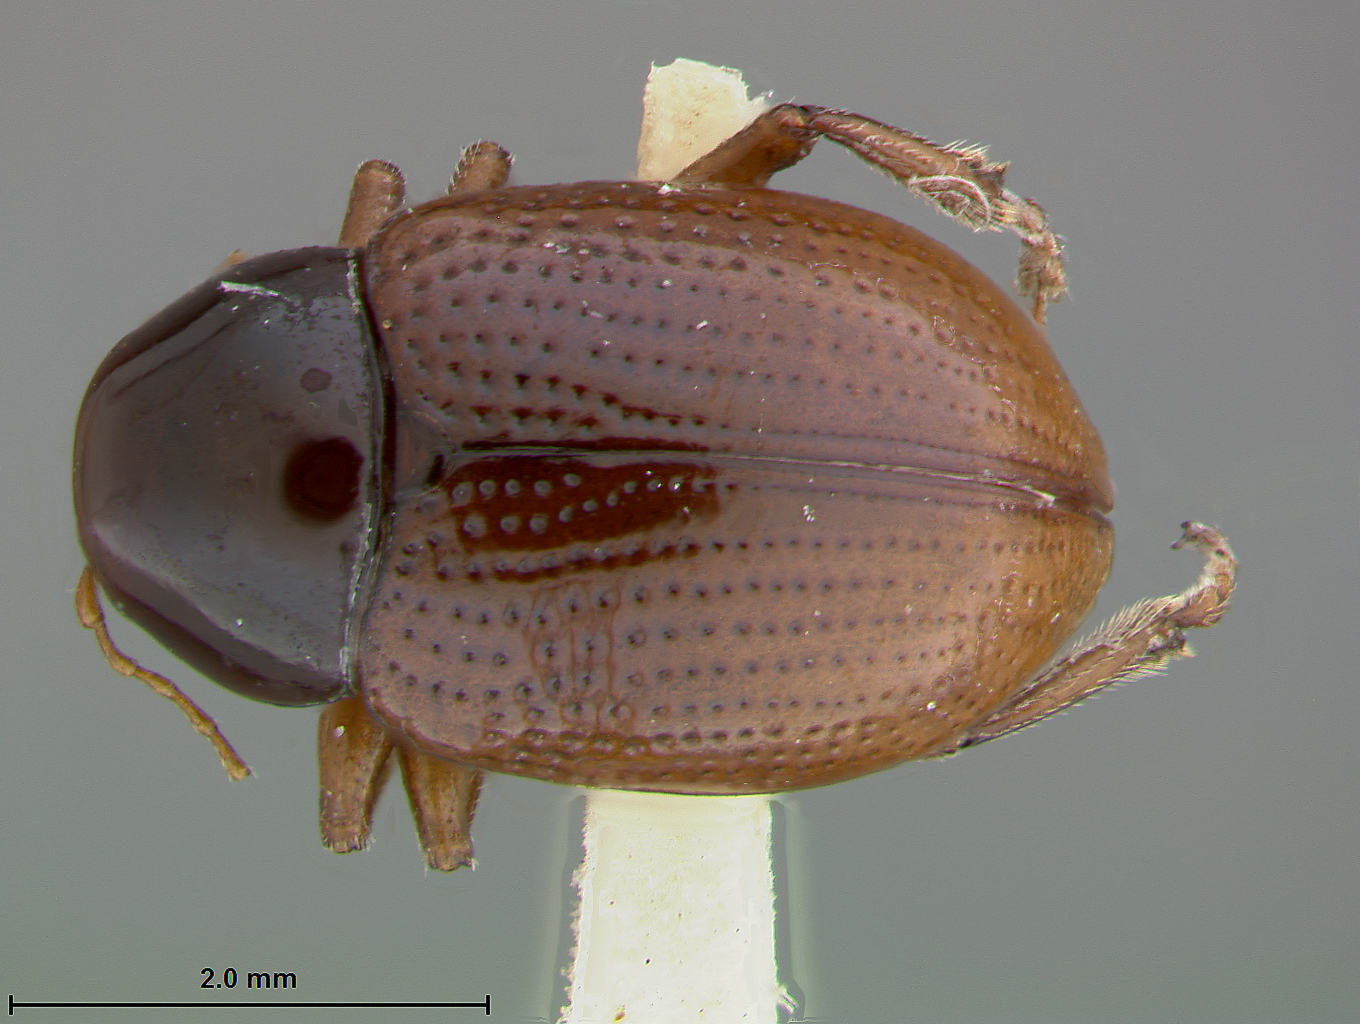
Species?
Metachroma viticola
